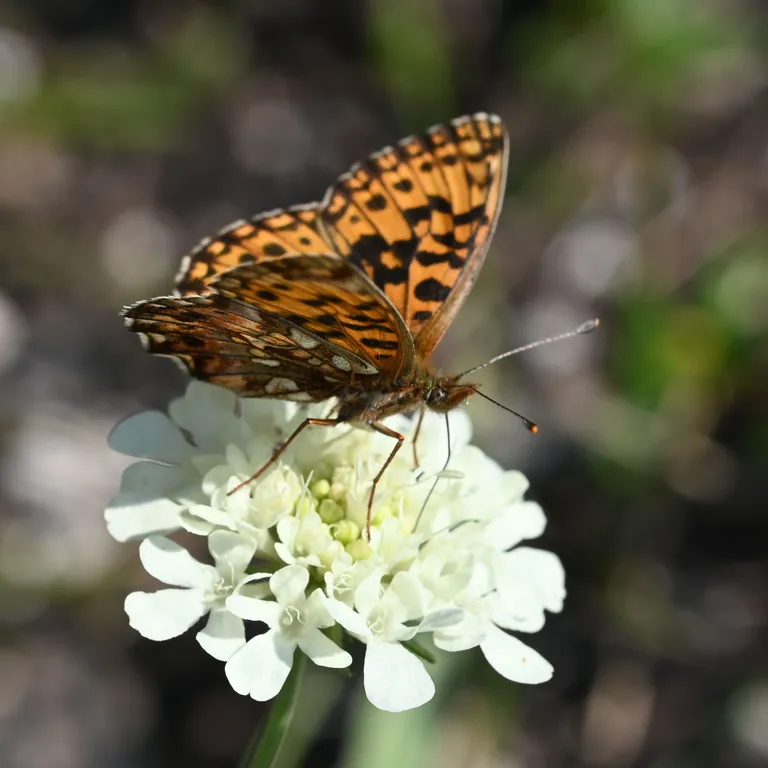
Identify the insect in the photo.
Boloria dia
